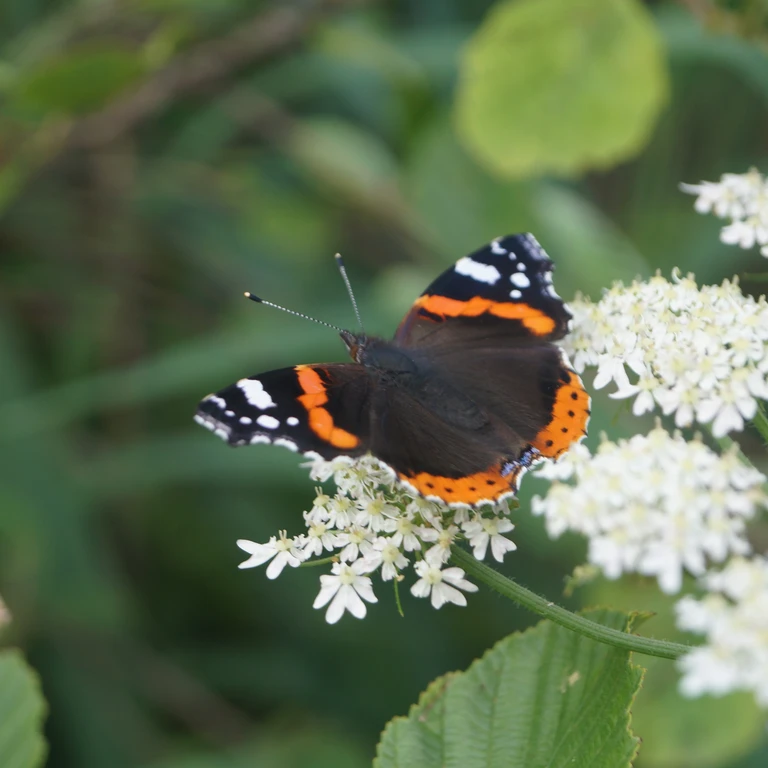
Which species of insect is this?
Vanessa atalanta
